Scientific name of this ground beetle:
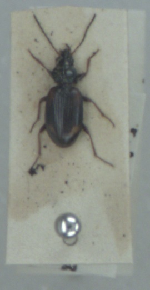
Bembidion bruxellense
